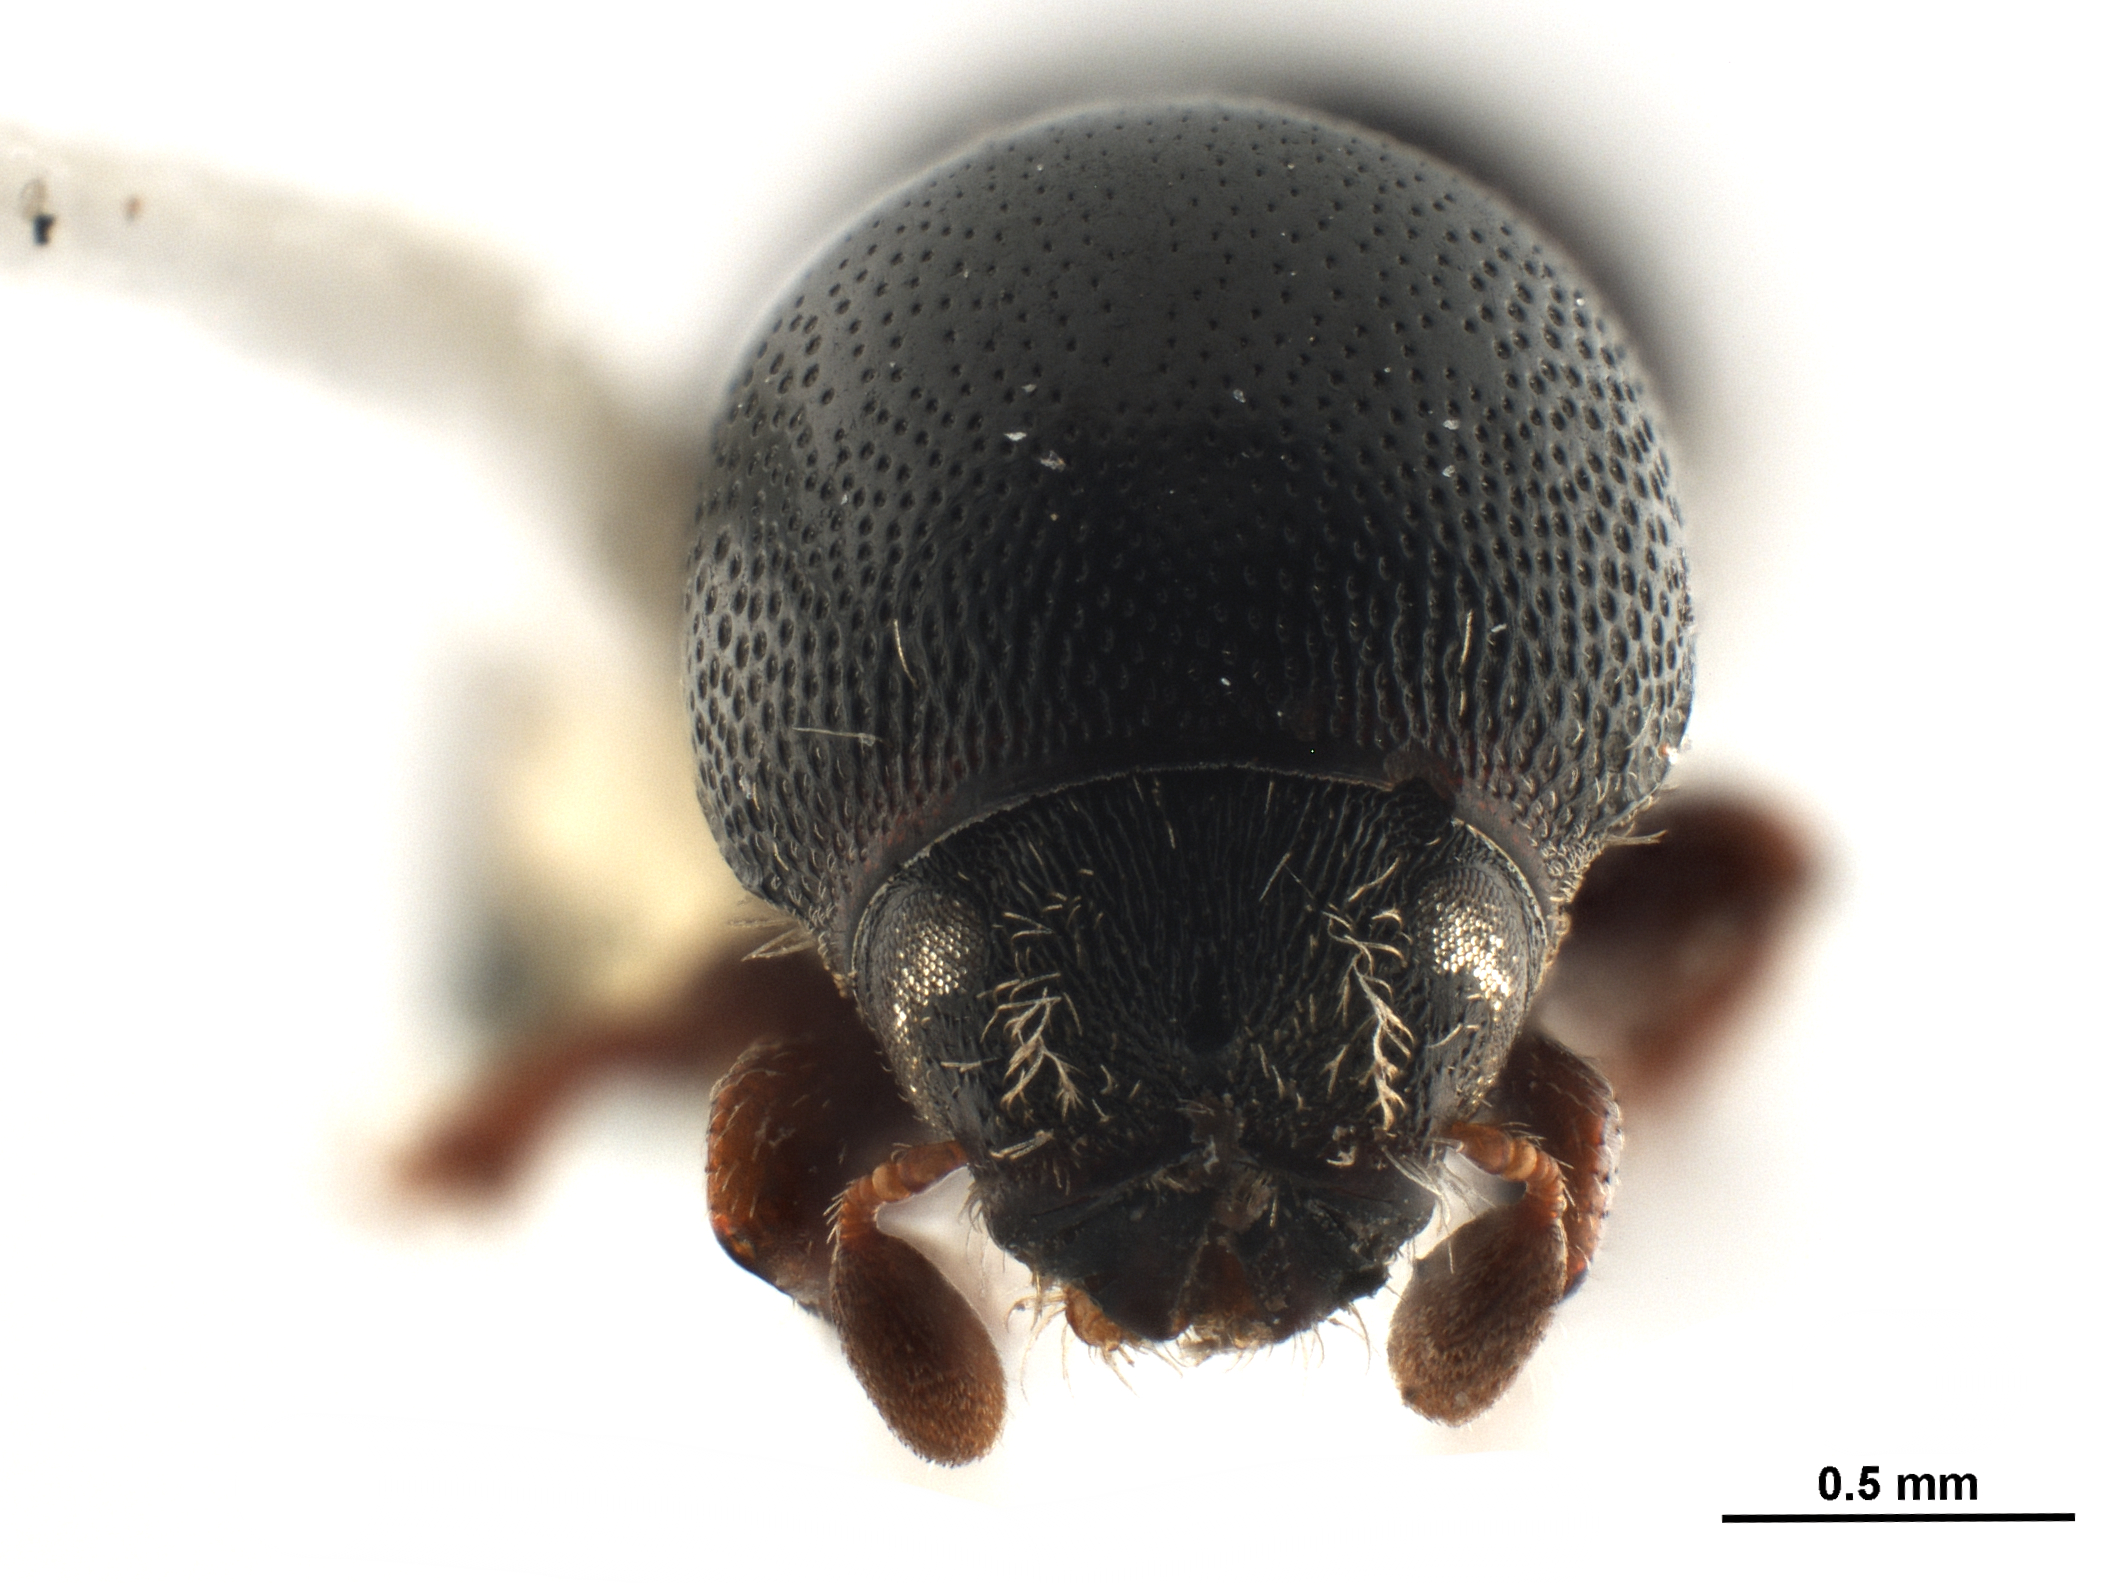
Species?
Scolytus barinensis
